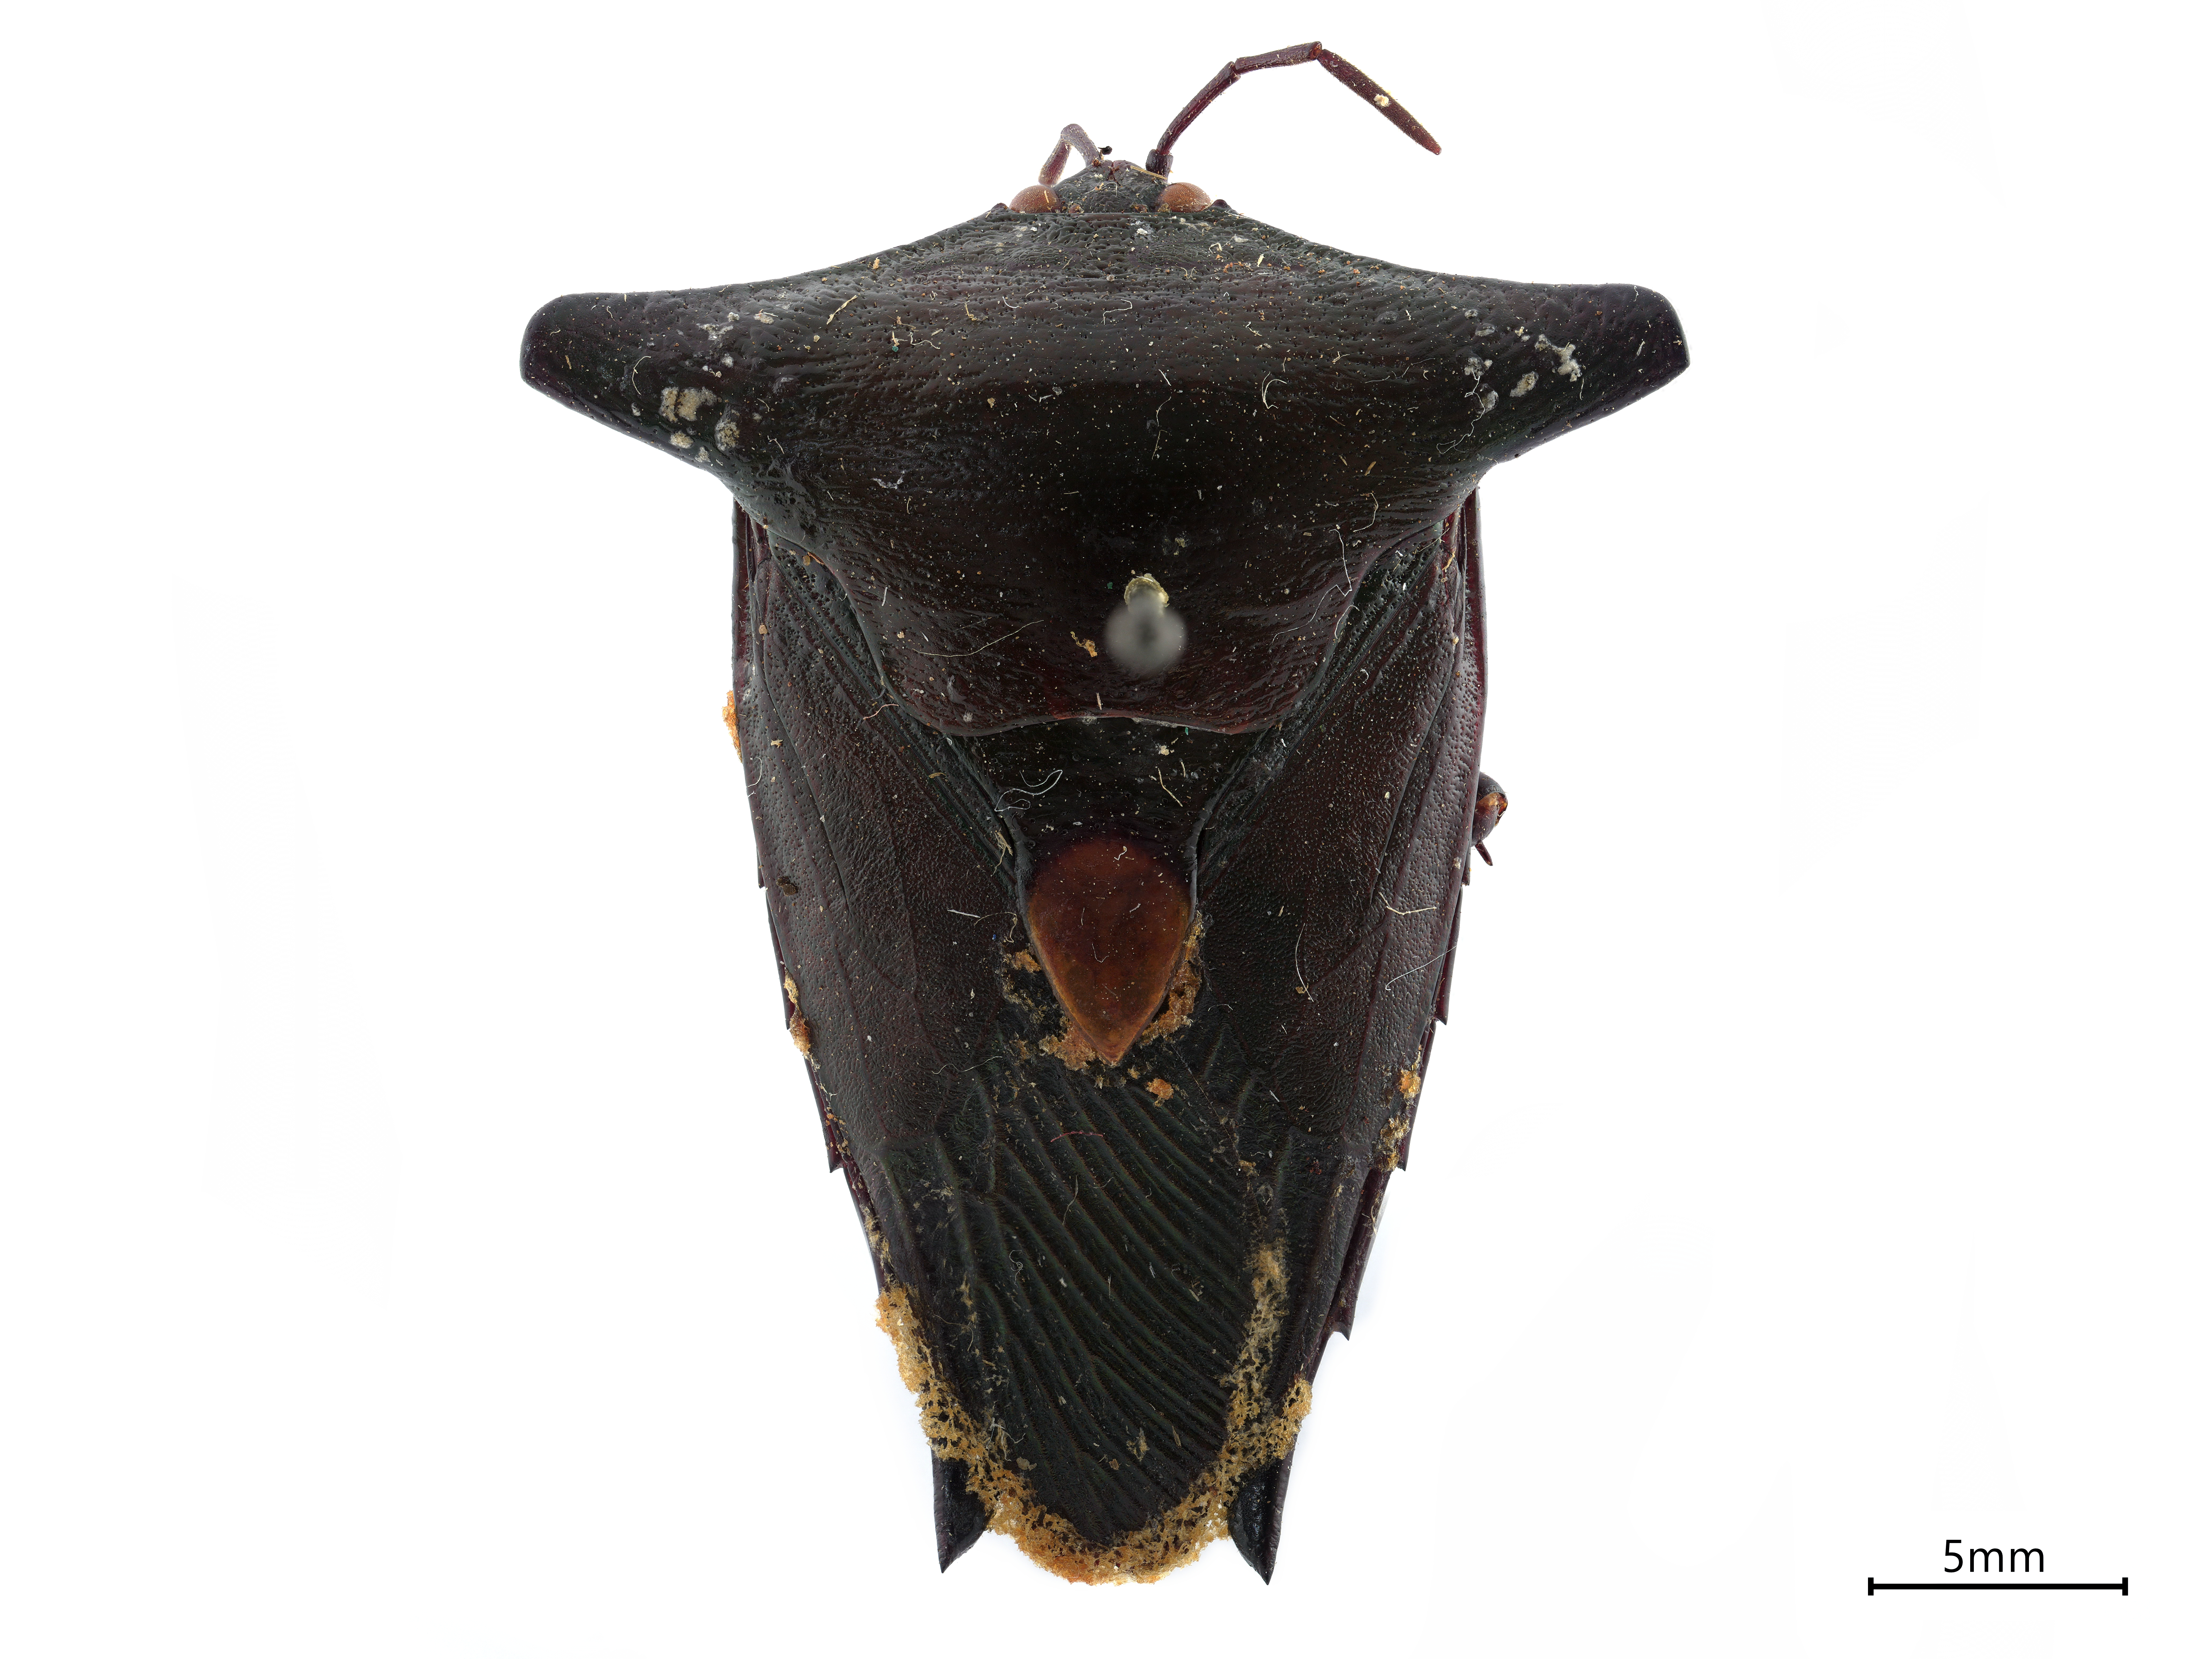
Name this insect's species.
Embolosterna wagneri
